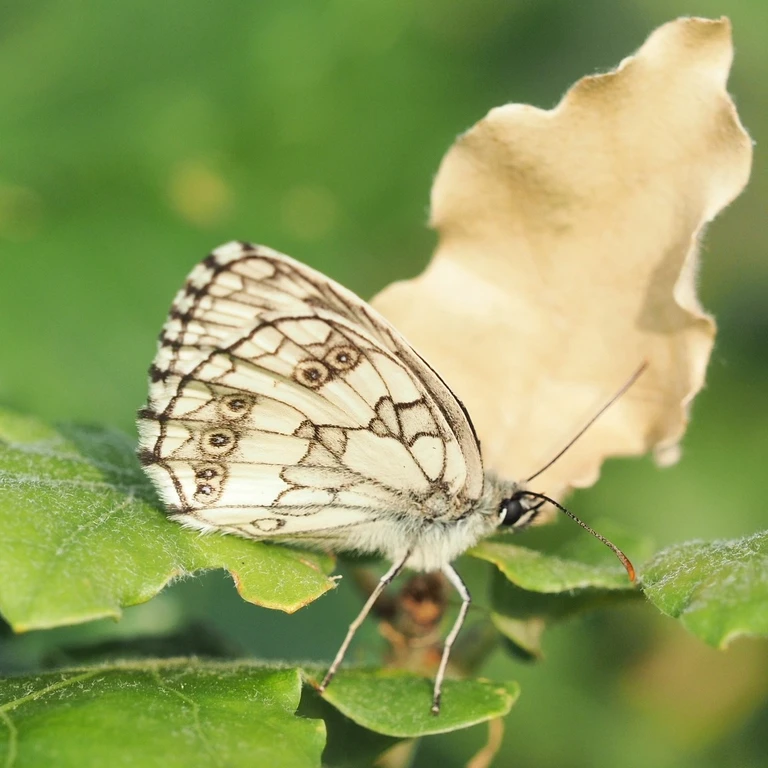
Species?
Melanargia galathea
